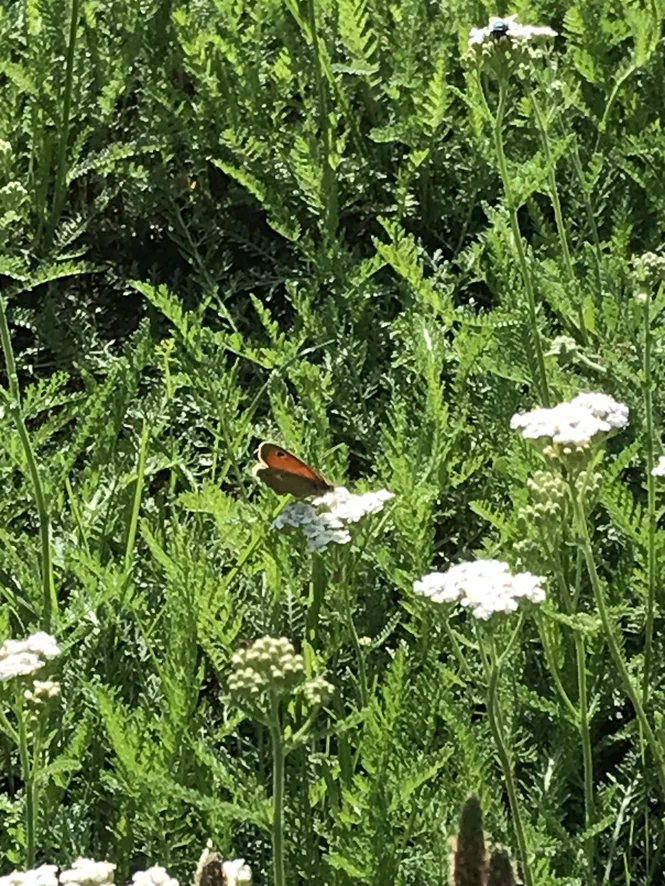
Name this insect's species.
Coenonympha pamphilus
